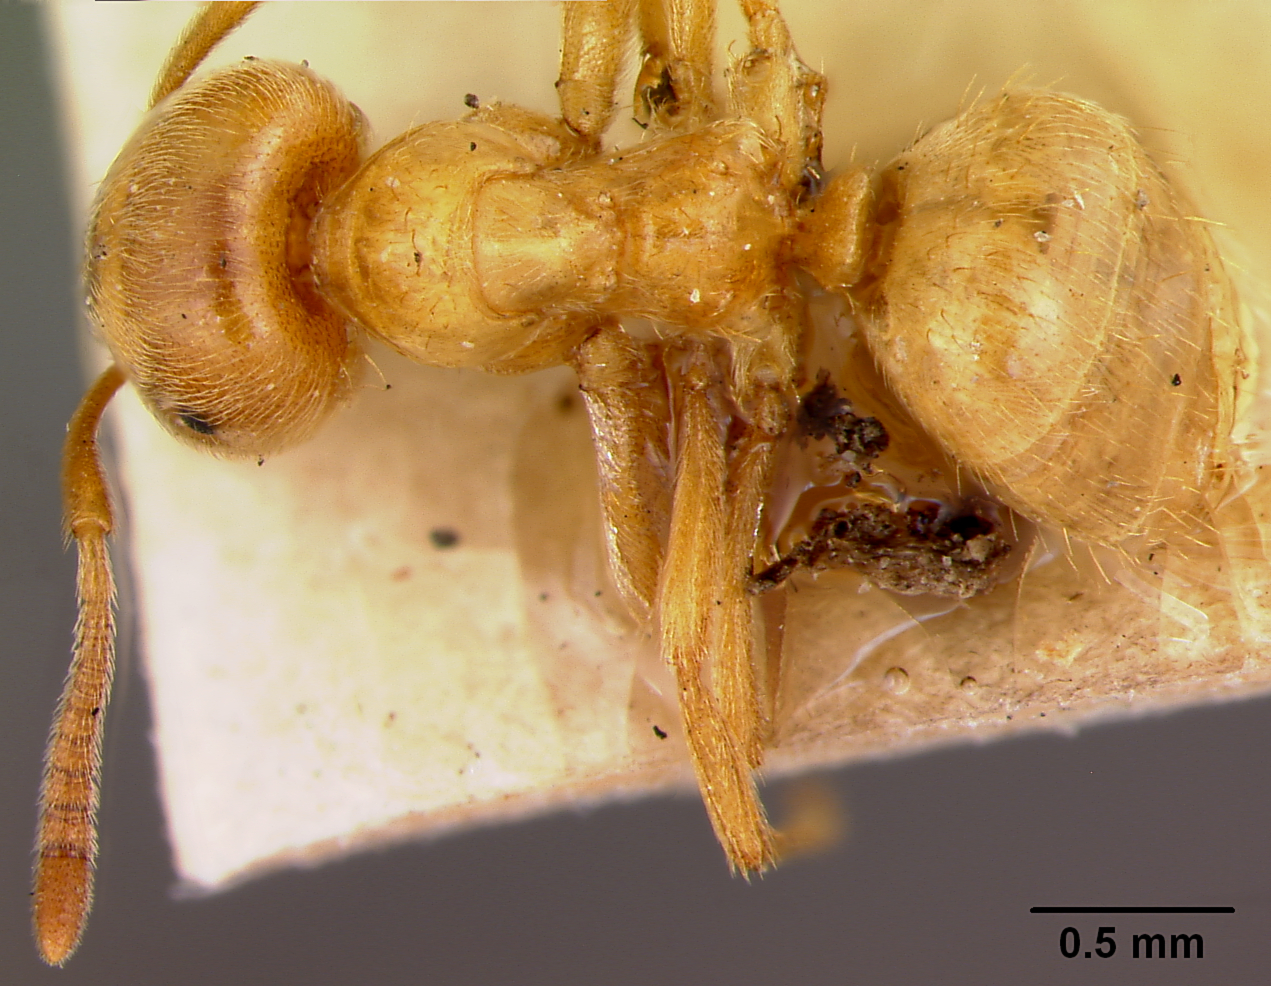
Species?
Lasius interjectus
